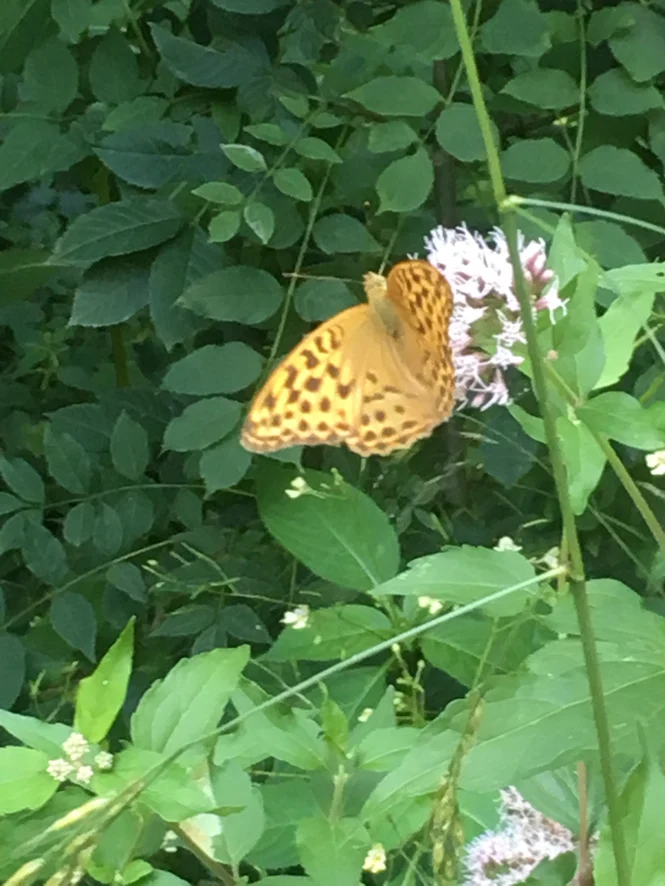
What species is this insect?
Argynnis paphia
